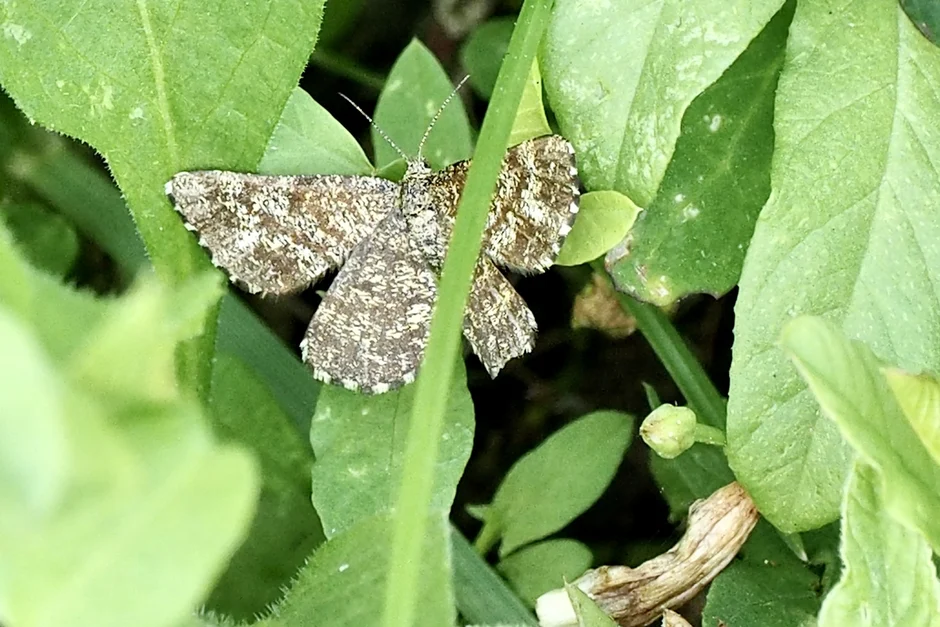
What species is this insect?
Chiasmia clathrata
